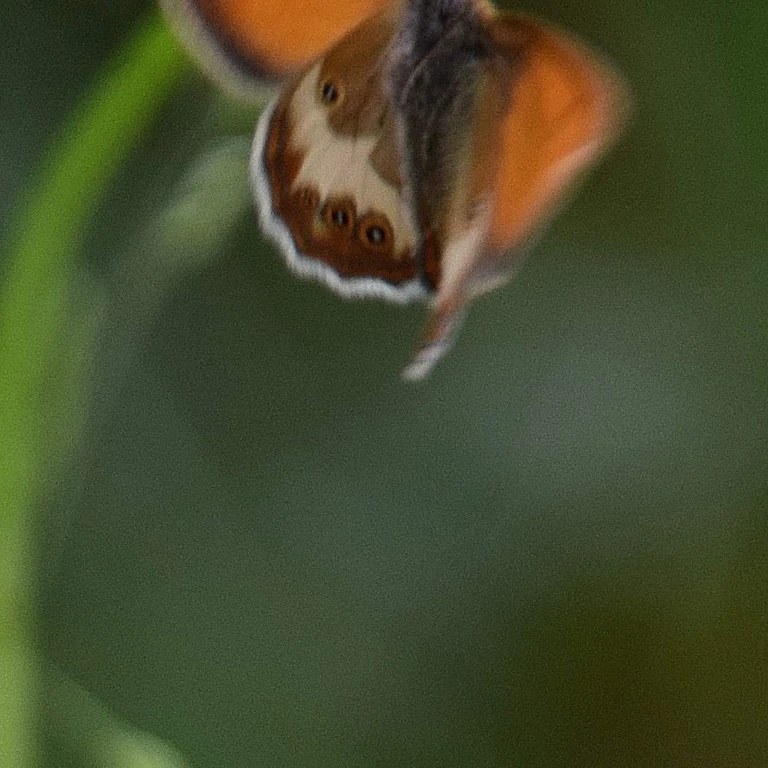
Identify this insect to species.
Coenonympha arcania
